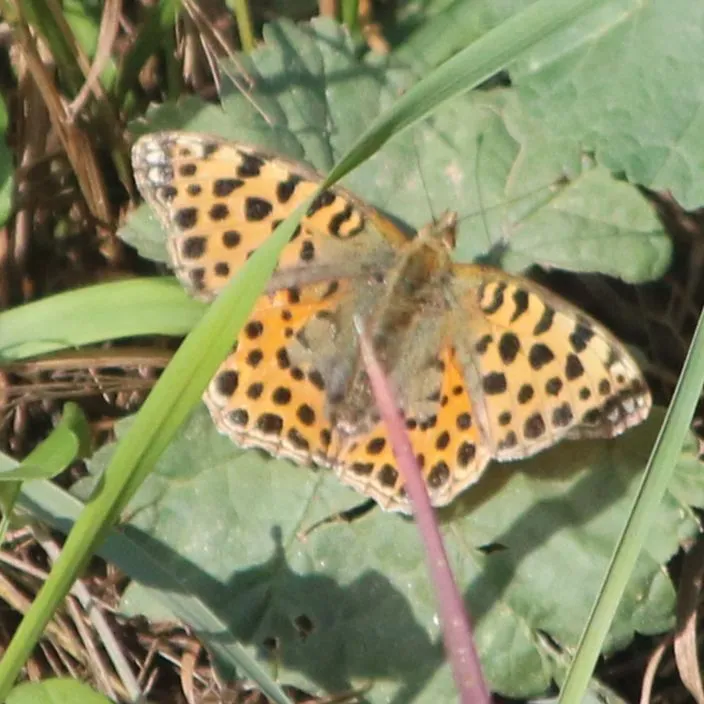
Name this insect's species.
Issoria lathonia
